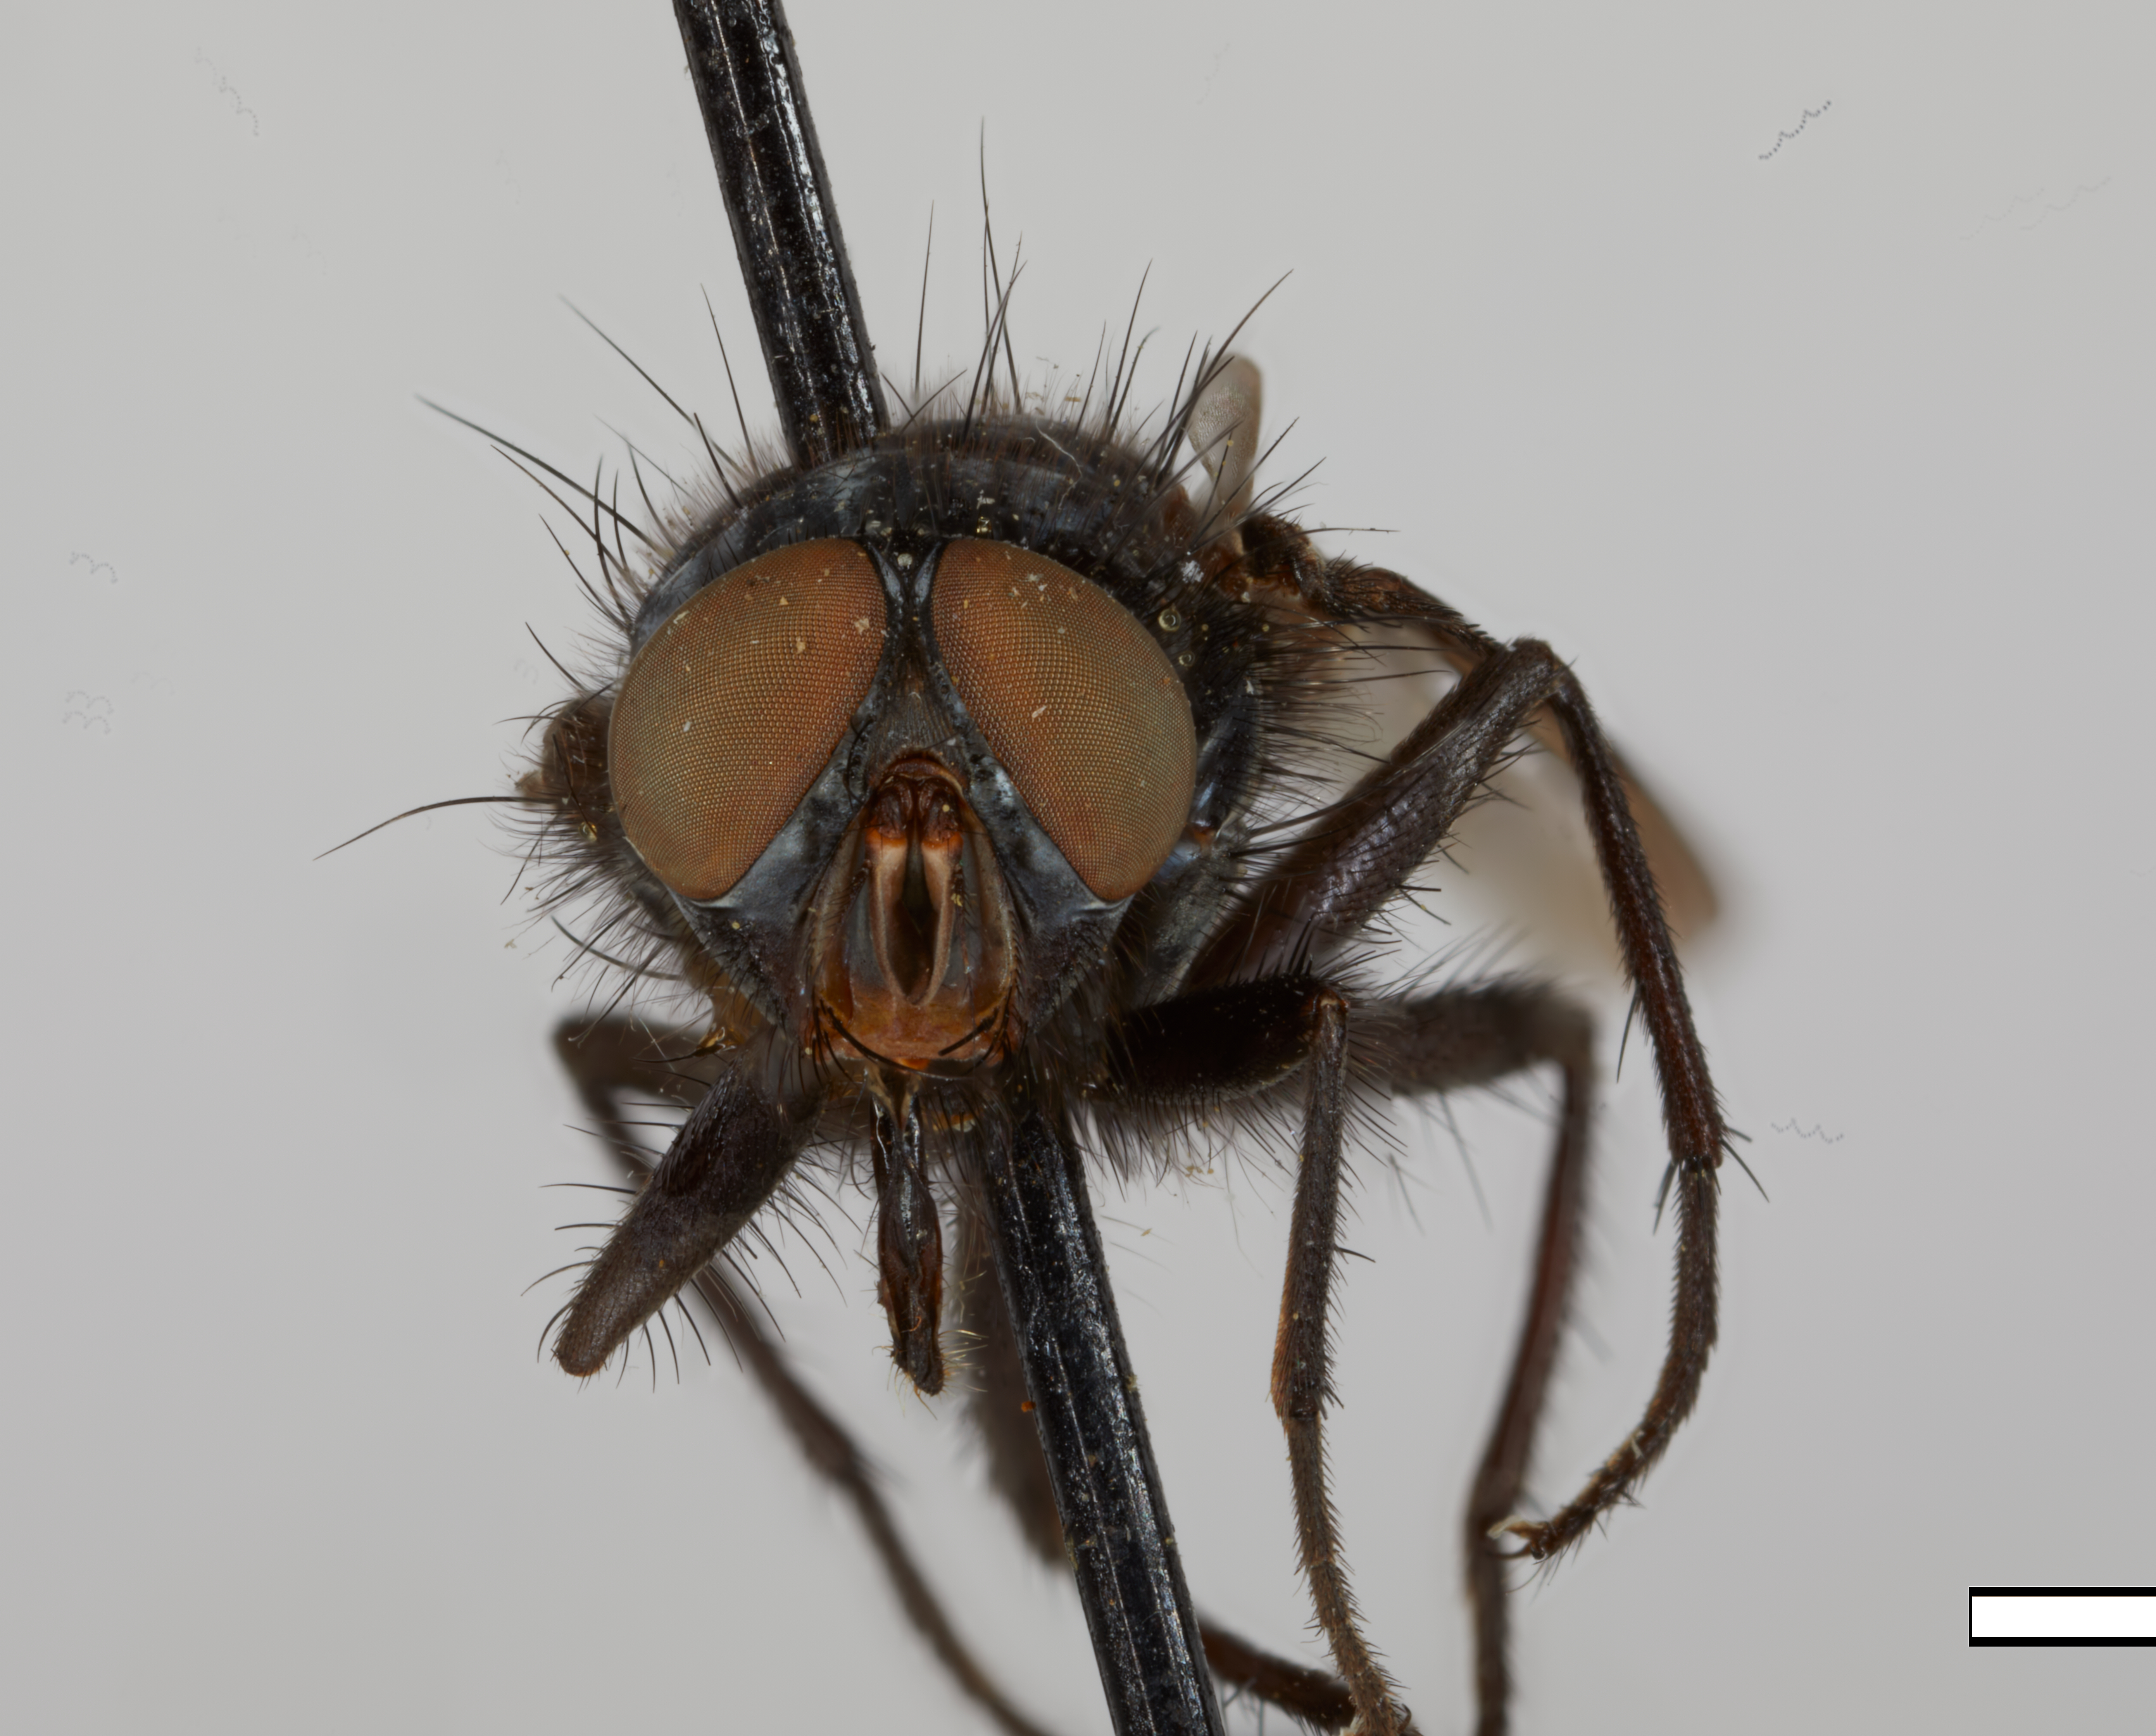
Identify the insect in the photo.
Steringomyia alaskensis (also Acronesia alaskensis)
